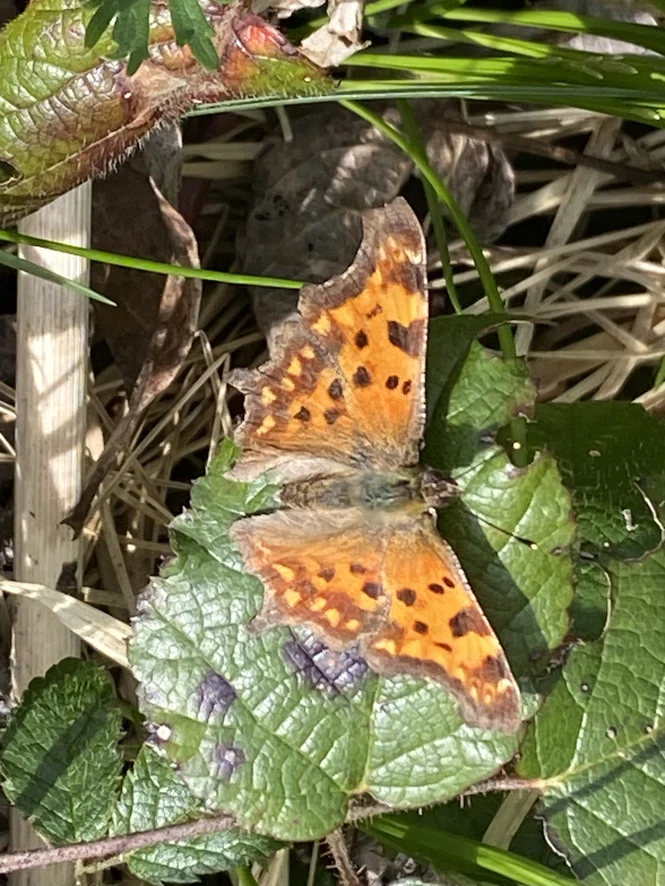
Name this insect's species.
Polygonia c-album
